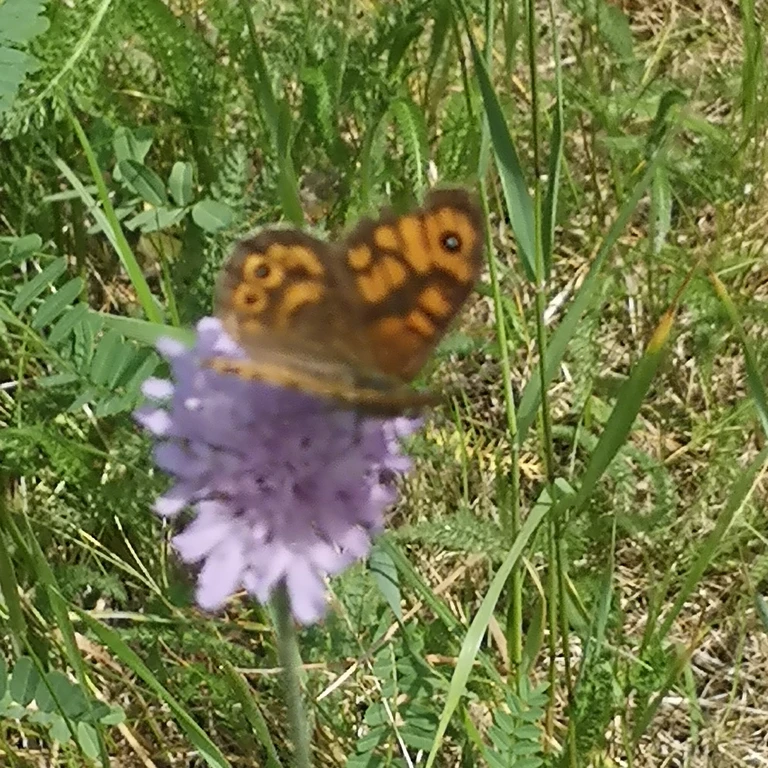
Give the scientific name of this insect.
Lasiommata megera (also Pararge megera)
